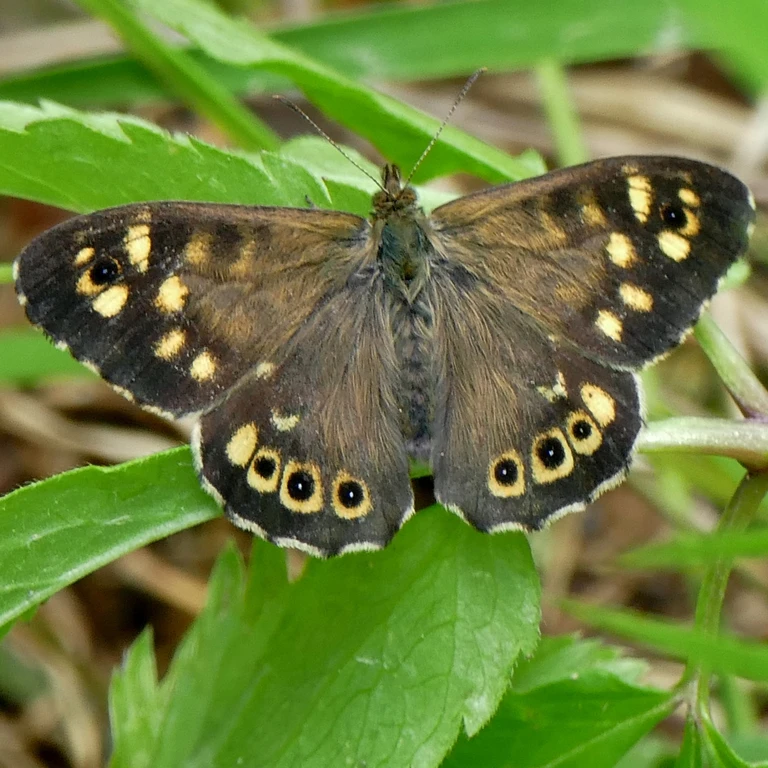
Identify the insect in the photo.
Pararge aegeria
